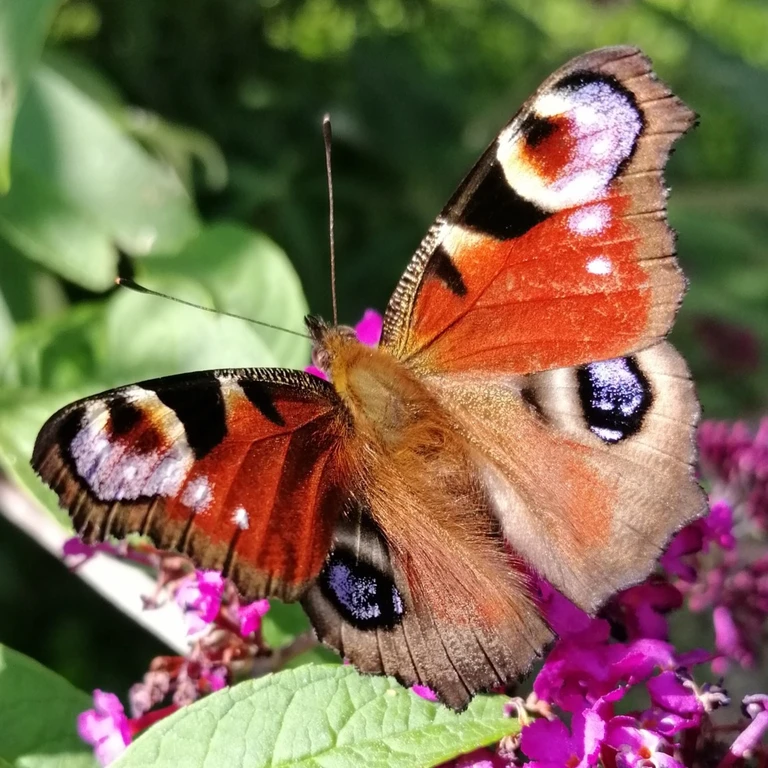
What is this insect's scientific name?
Aglais io
